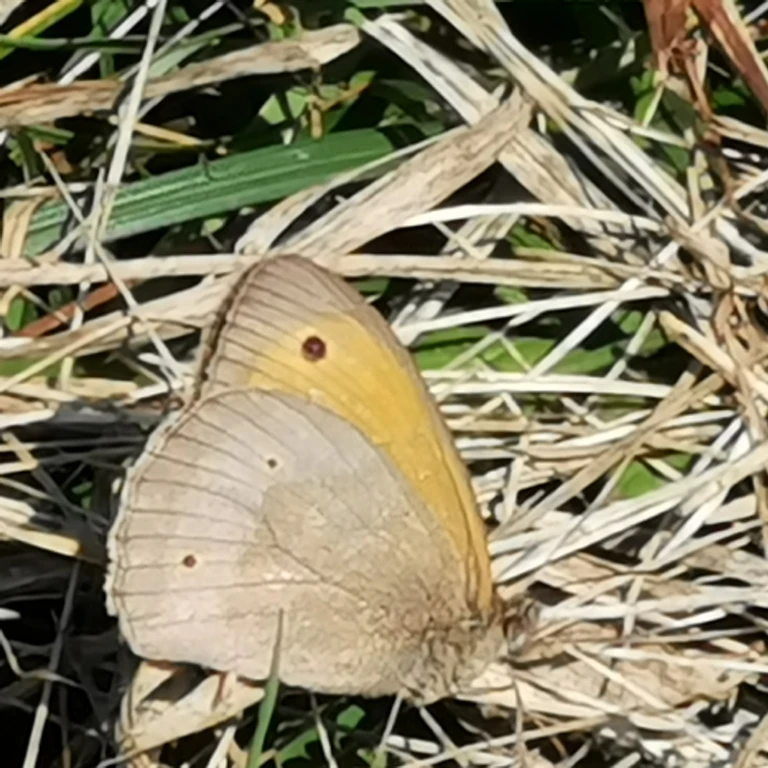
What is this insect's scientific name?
Maniola jurtina
